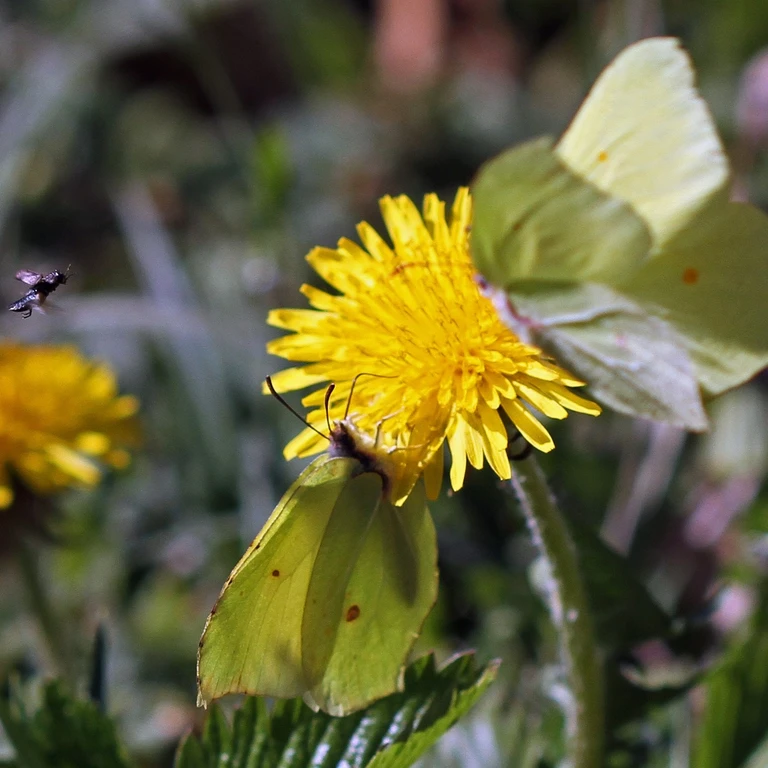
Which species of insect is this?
Gonepteryx rhamni
